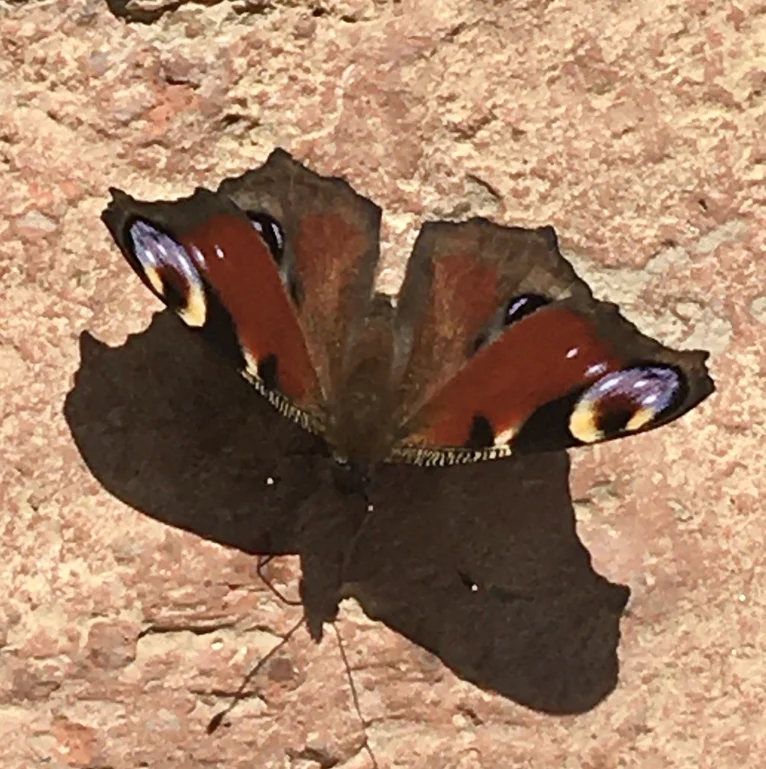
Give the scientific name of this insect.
Aglais io
